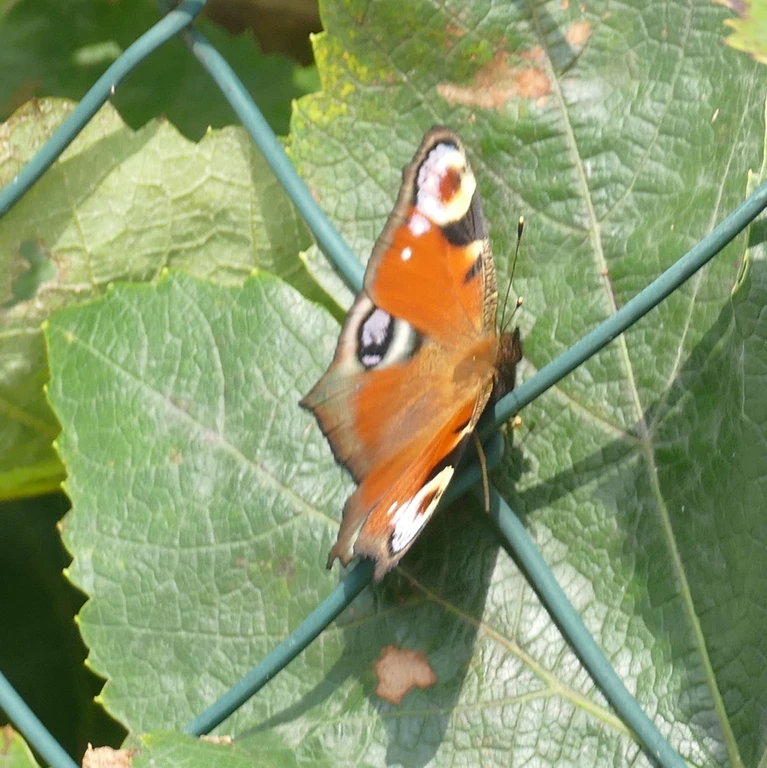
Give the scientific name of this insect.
Aglais io
